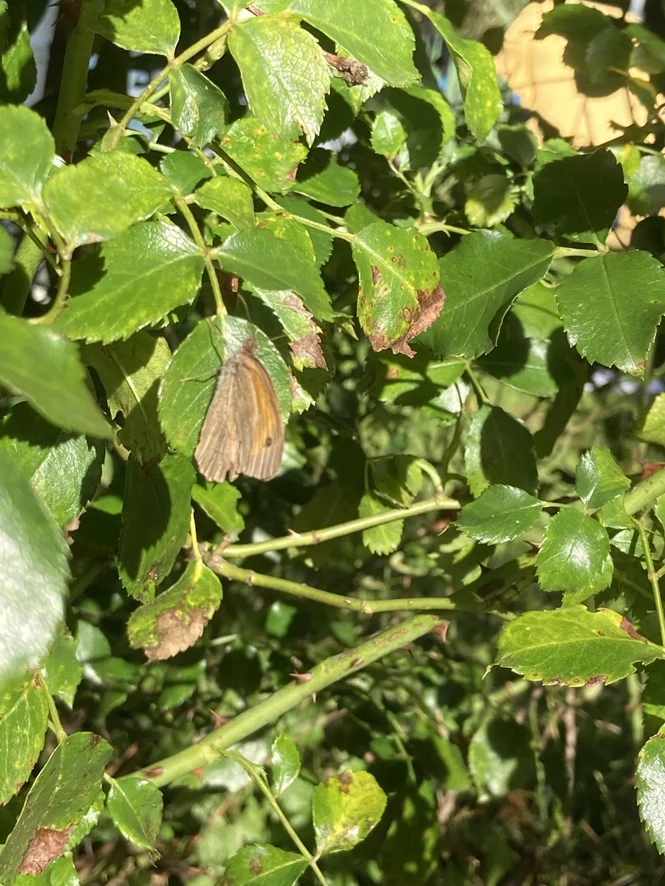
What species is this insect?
Maniola jurtina
